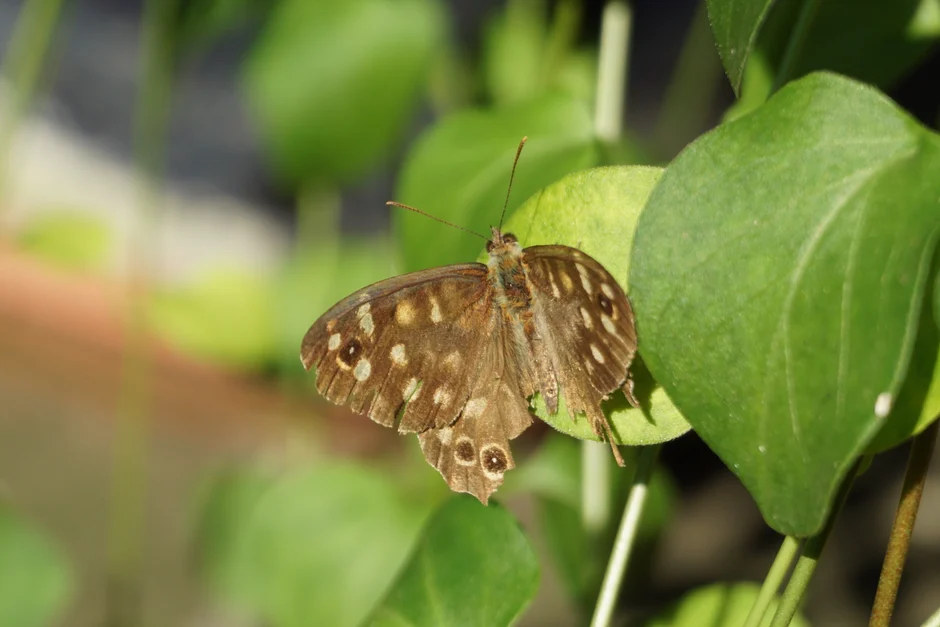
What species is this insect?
Pararge aegeria
